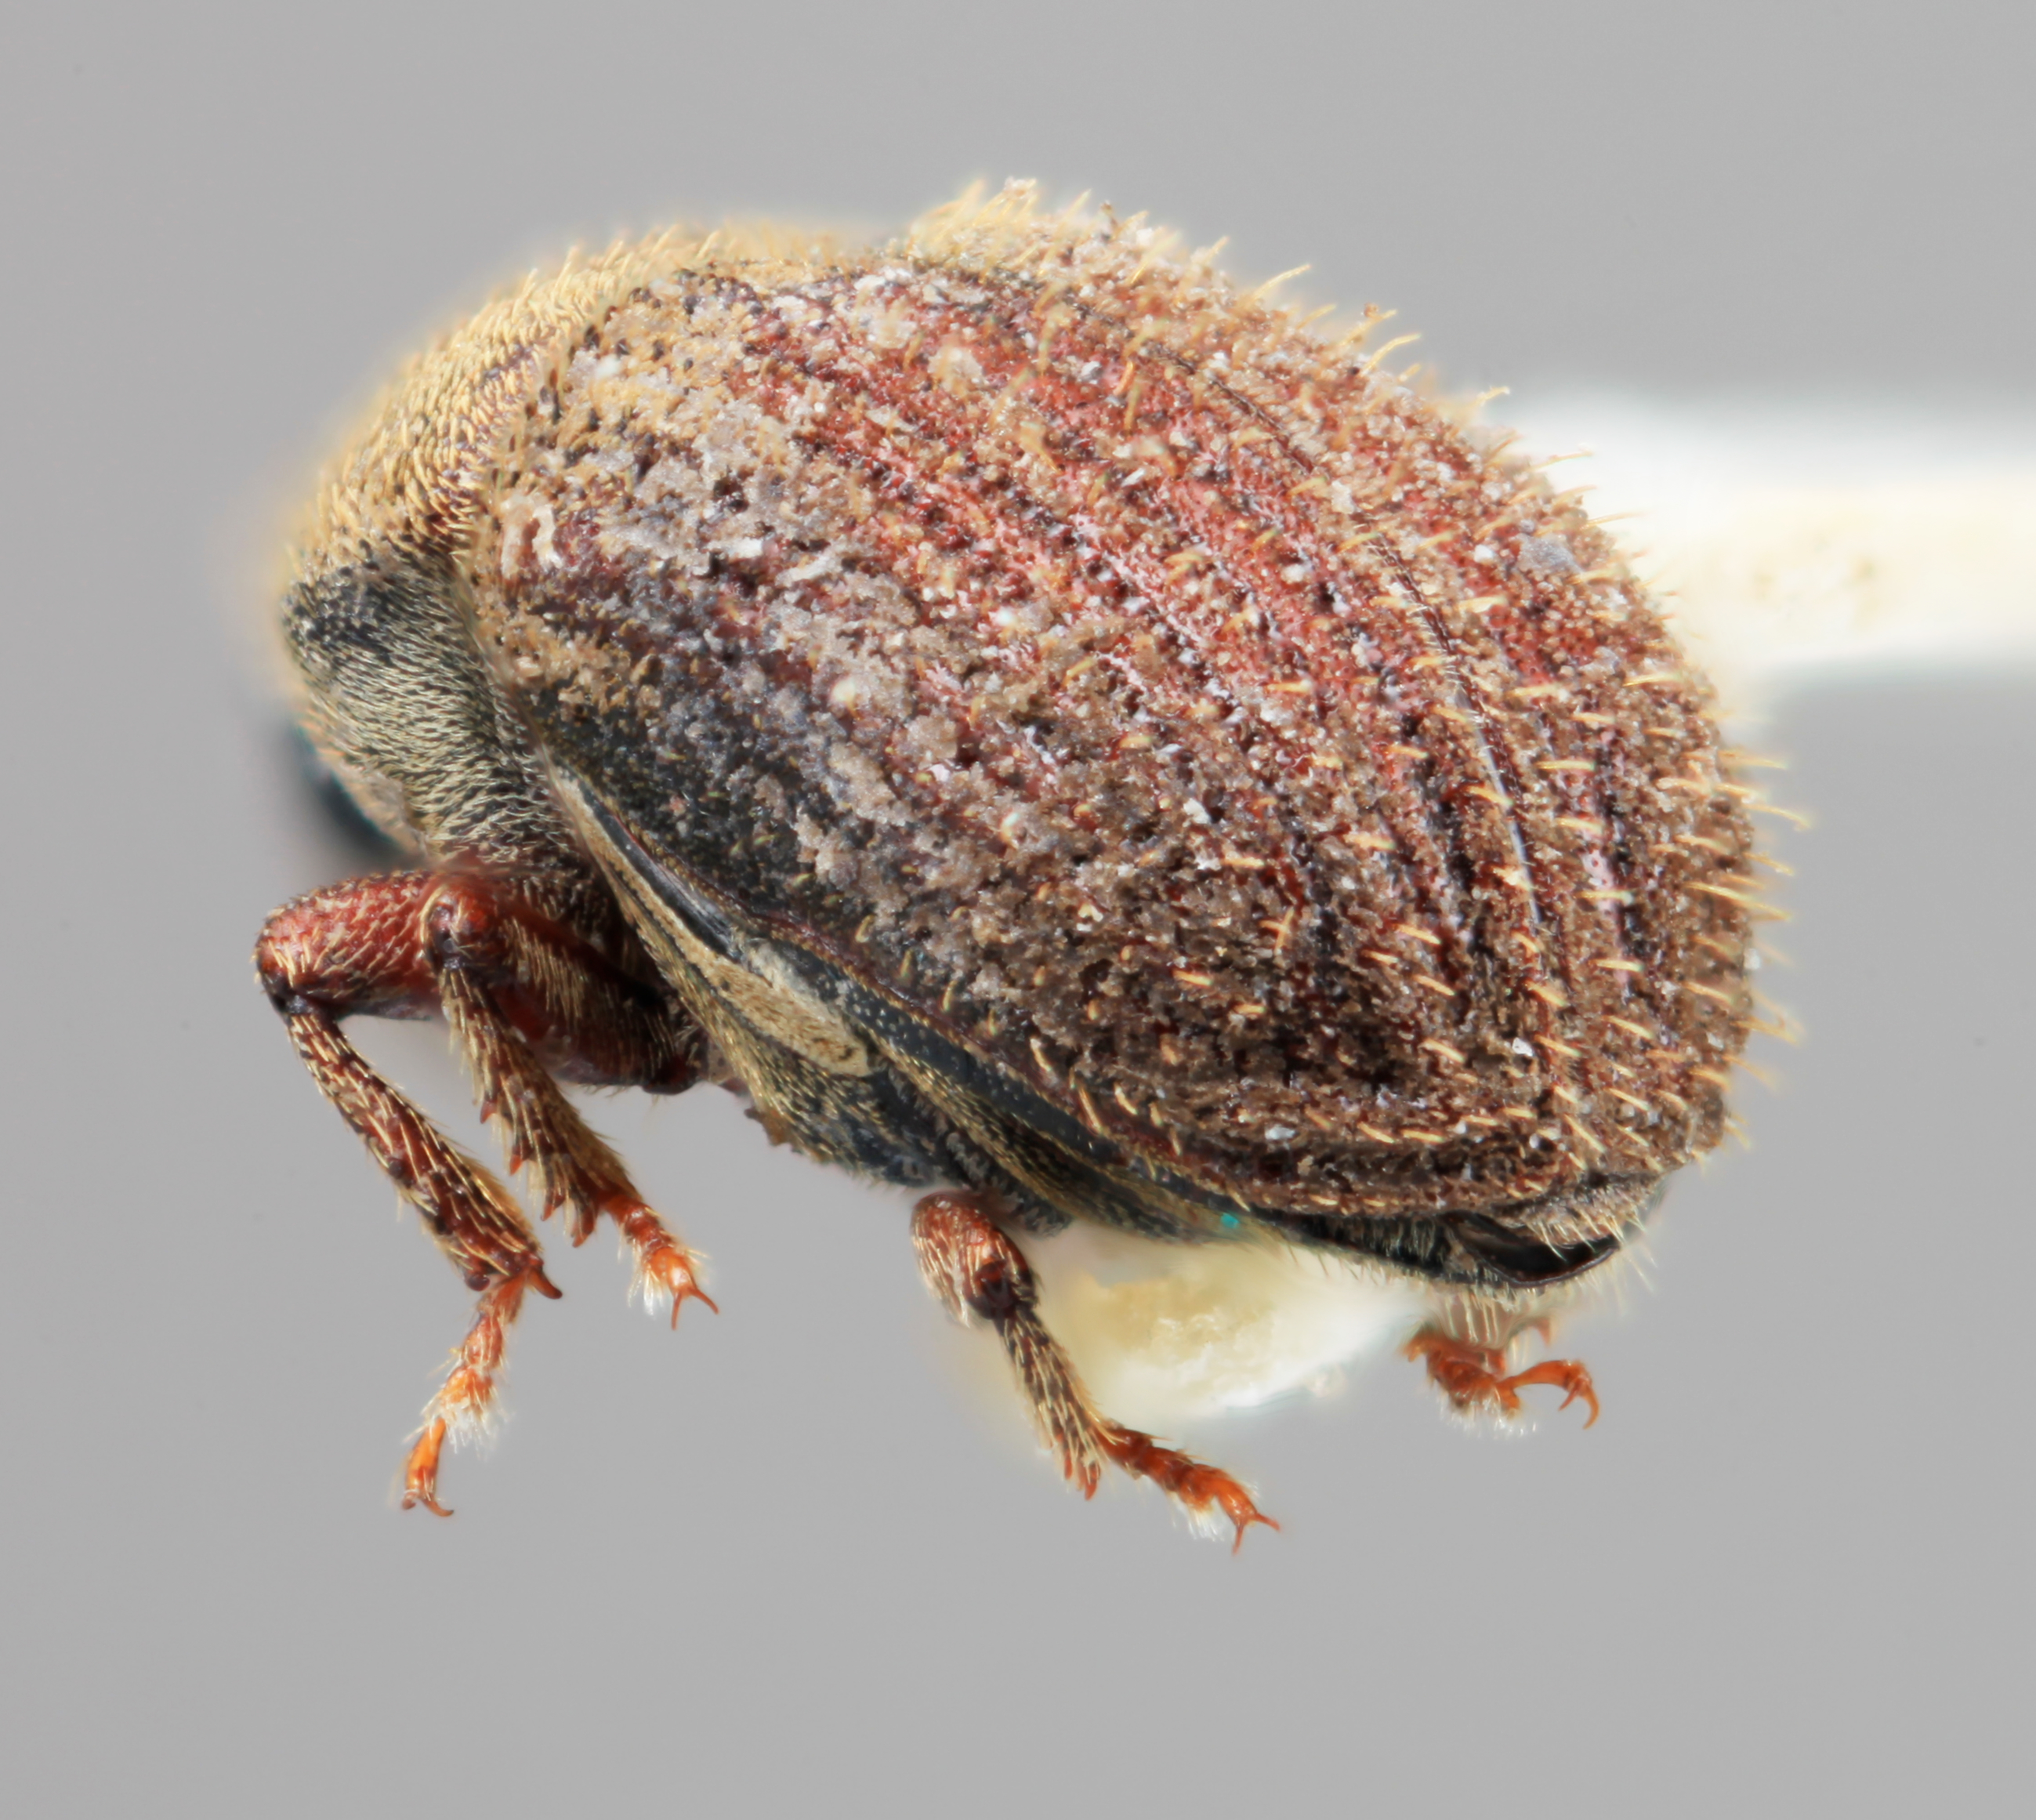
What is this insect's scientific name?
Xylechinus avarus
